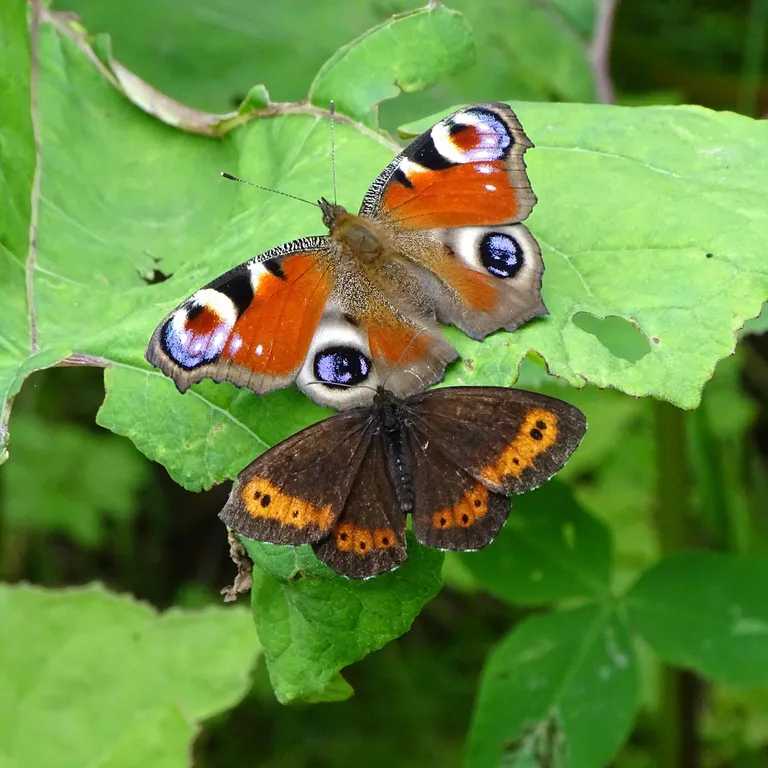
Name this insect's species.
Aglais io
